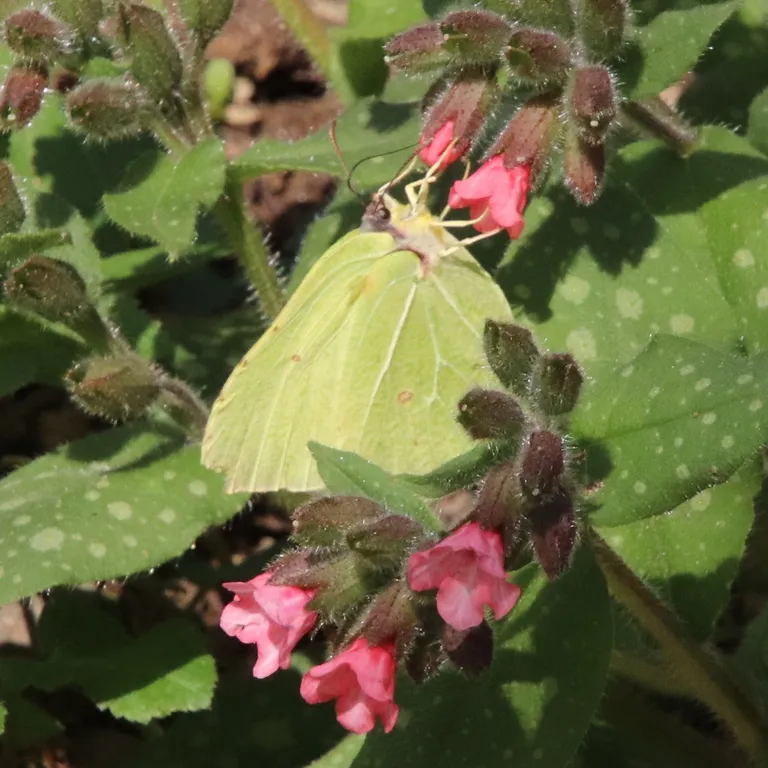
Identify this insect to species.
Gonepteryx rhamni
